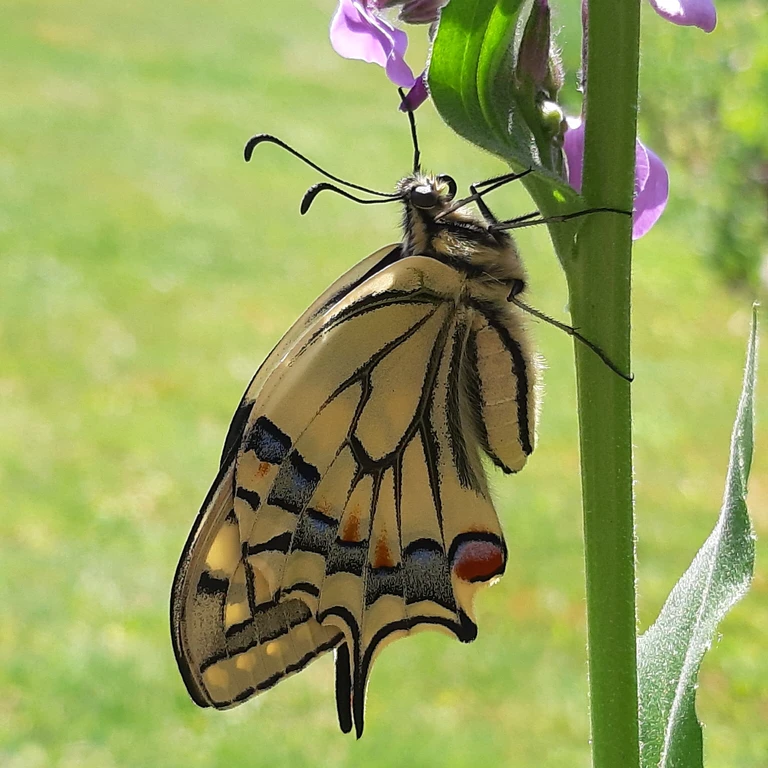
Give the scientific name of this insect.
Papilio machaon
